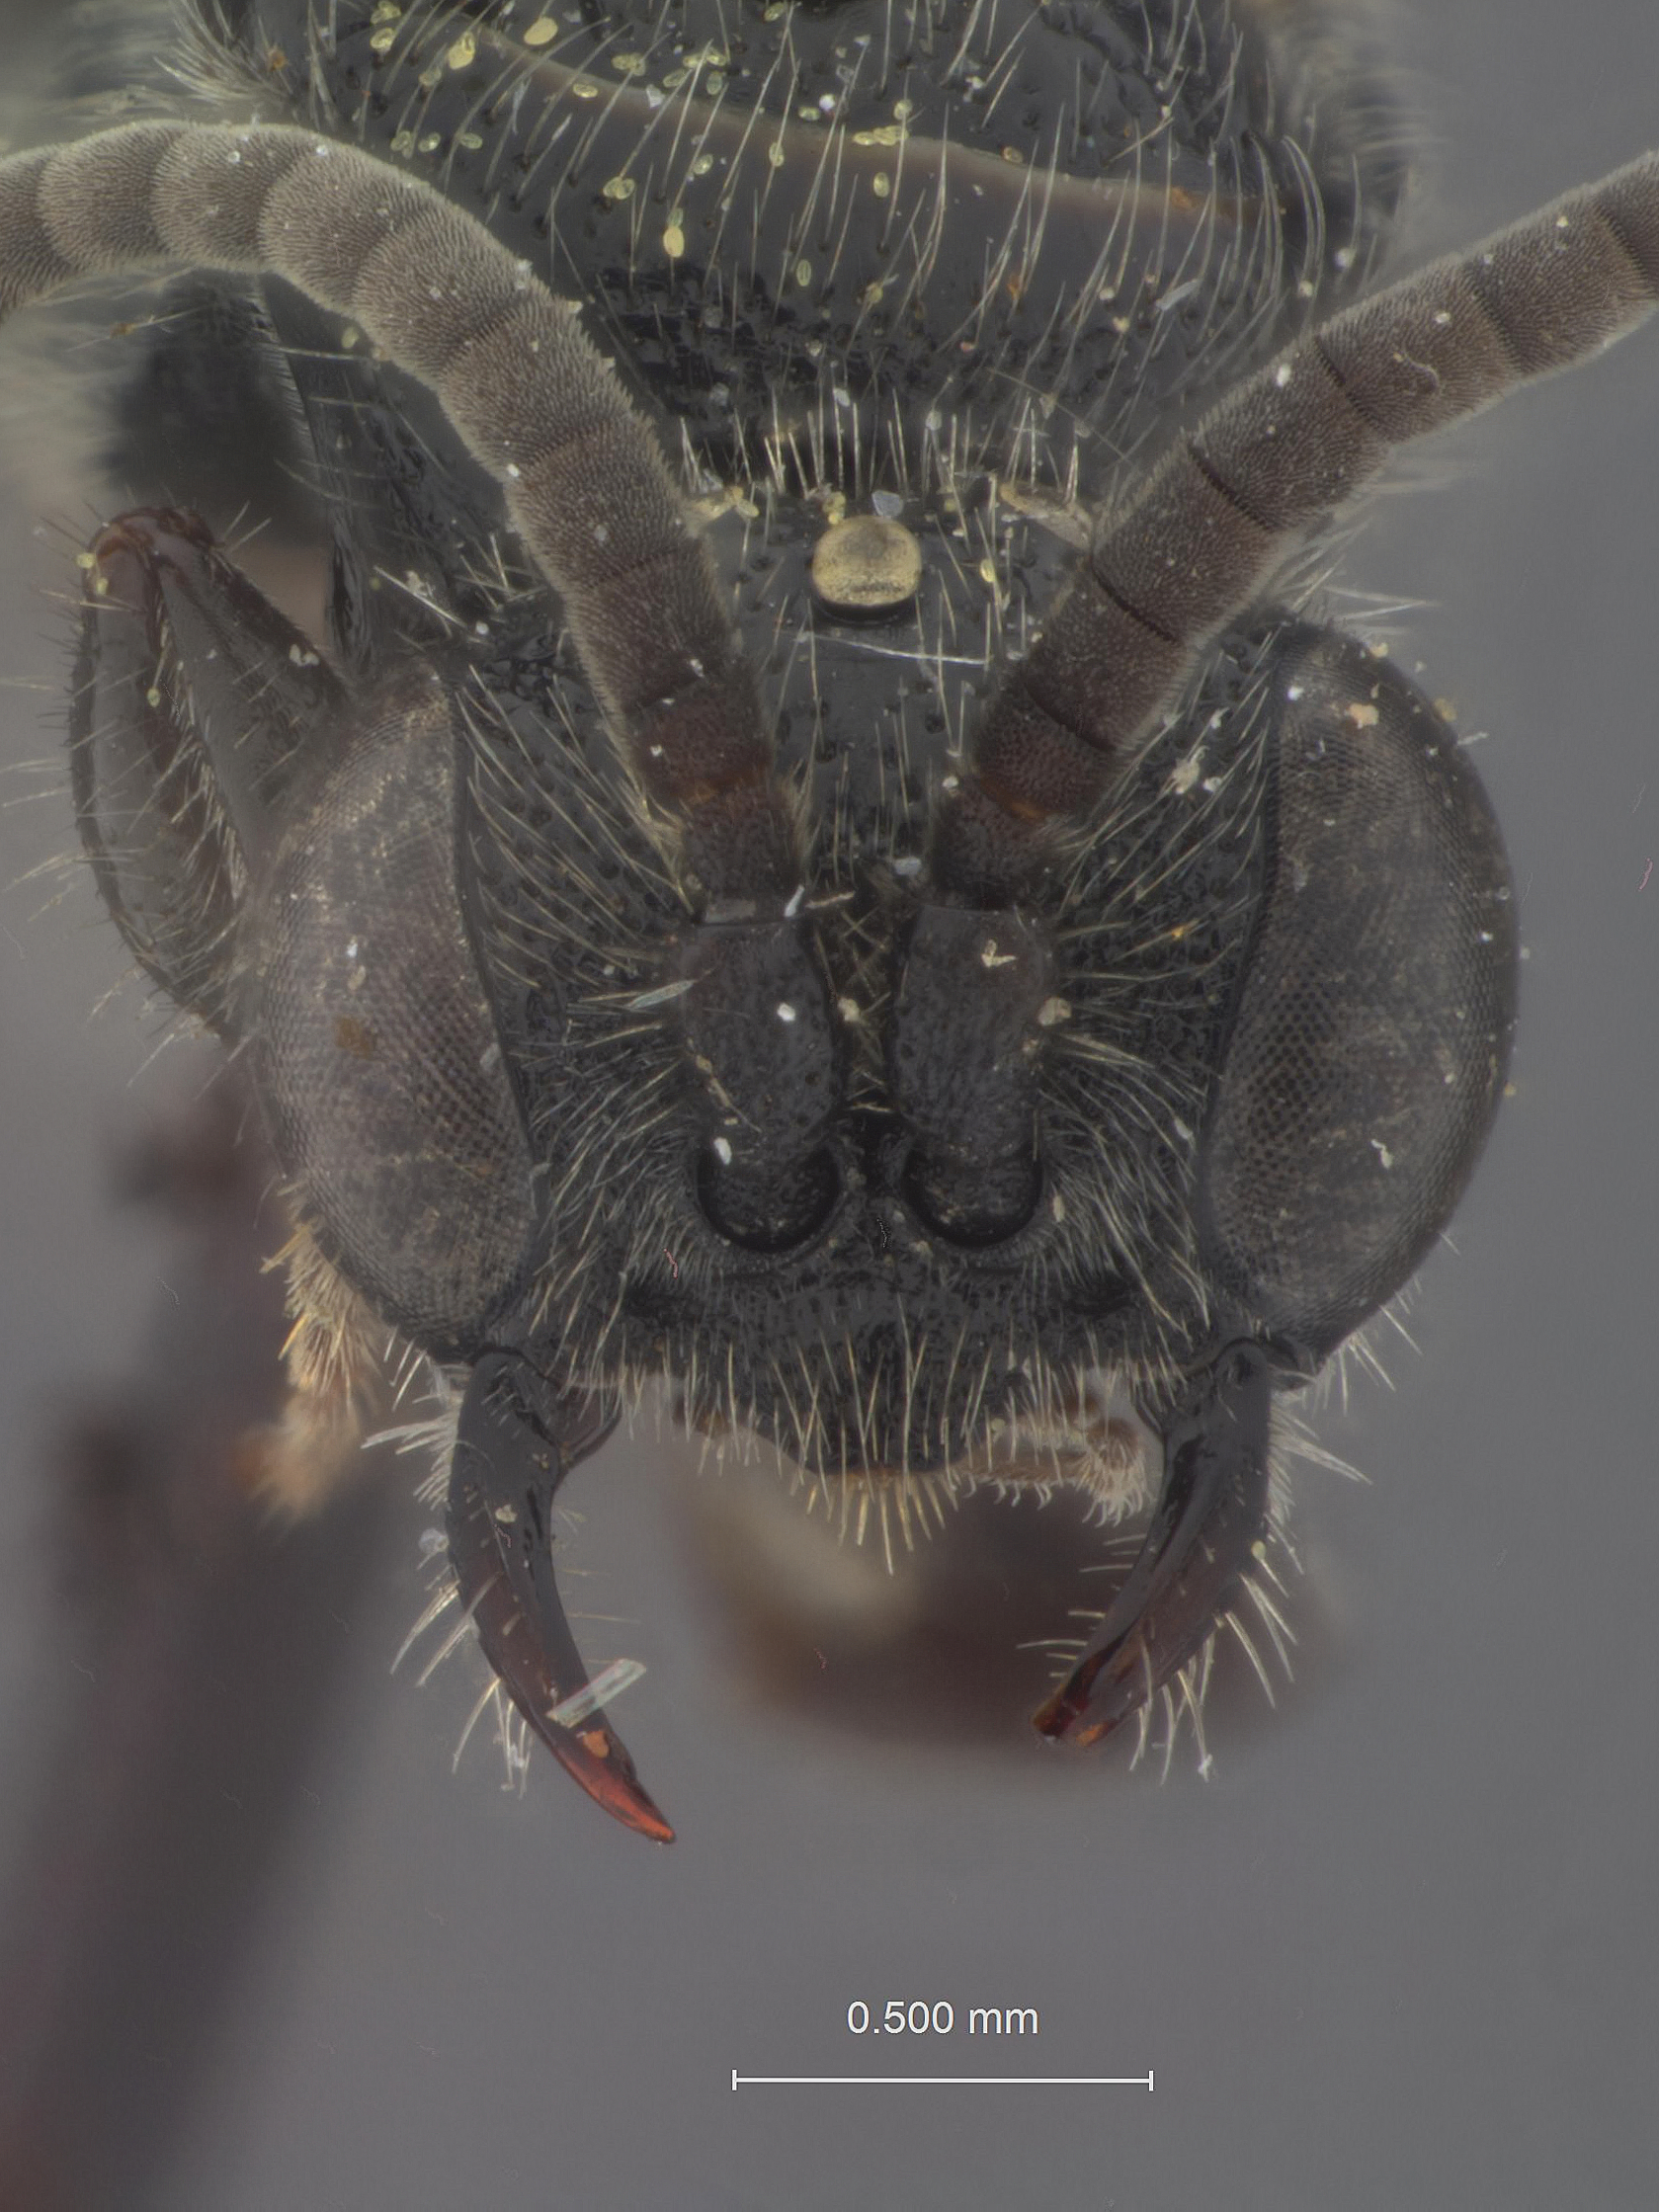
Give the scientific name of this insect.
Tiphia bryophila
